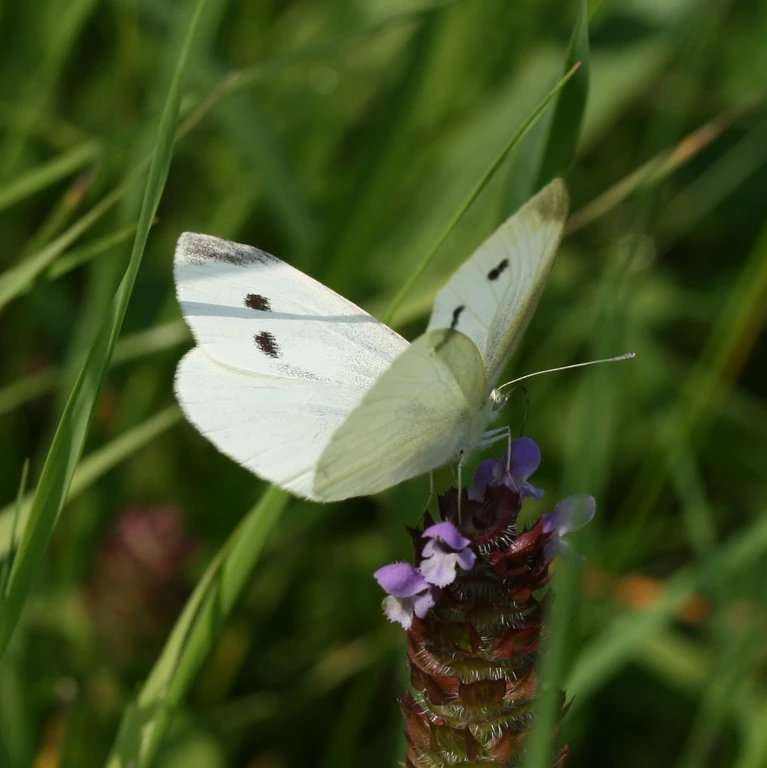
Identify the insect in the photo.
Pieris rapae
